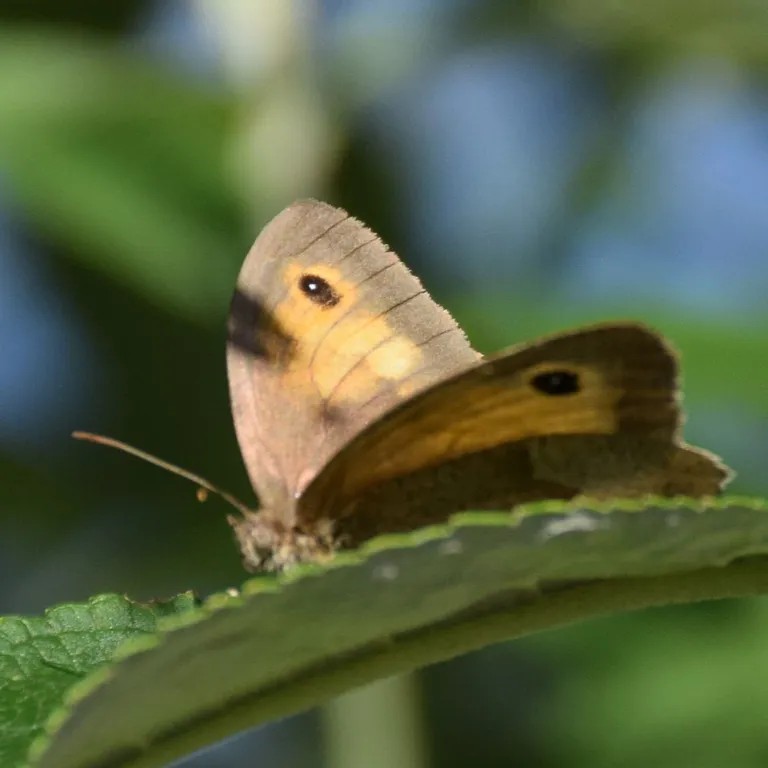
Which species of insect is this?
Maniola jurtina
